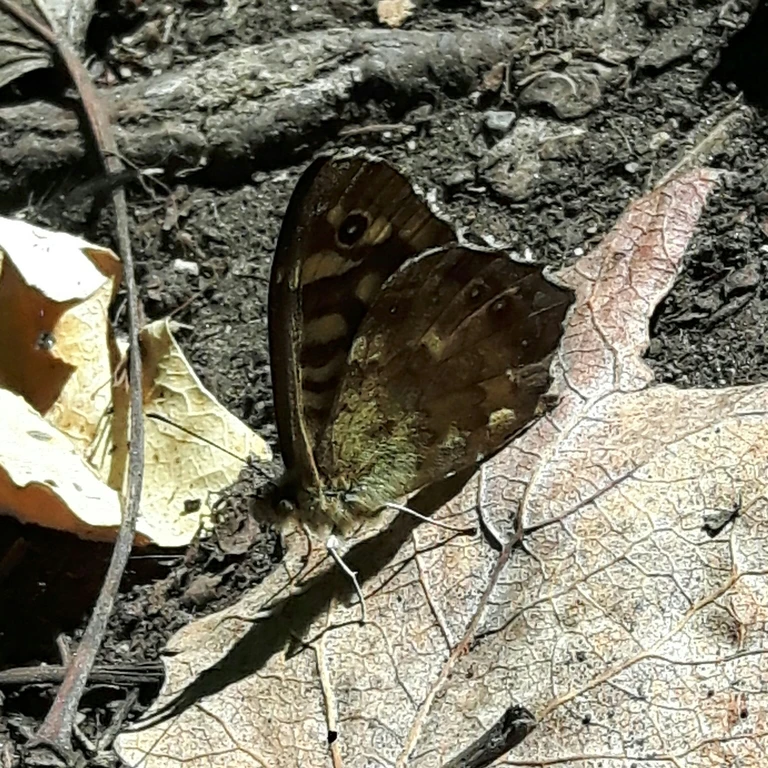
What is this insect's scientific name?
Pararge aegeria
